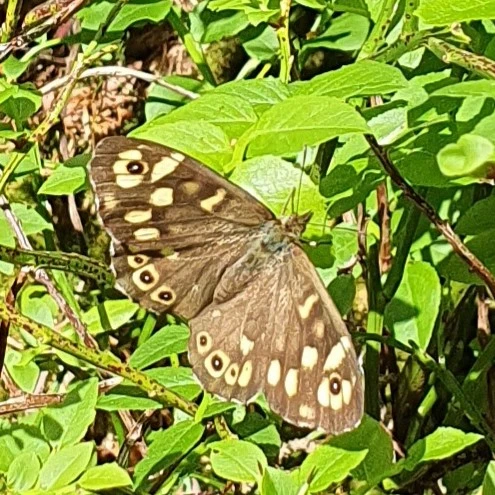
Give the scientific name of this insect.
Pararge aegeria
